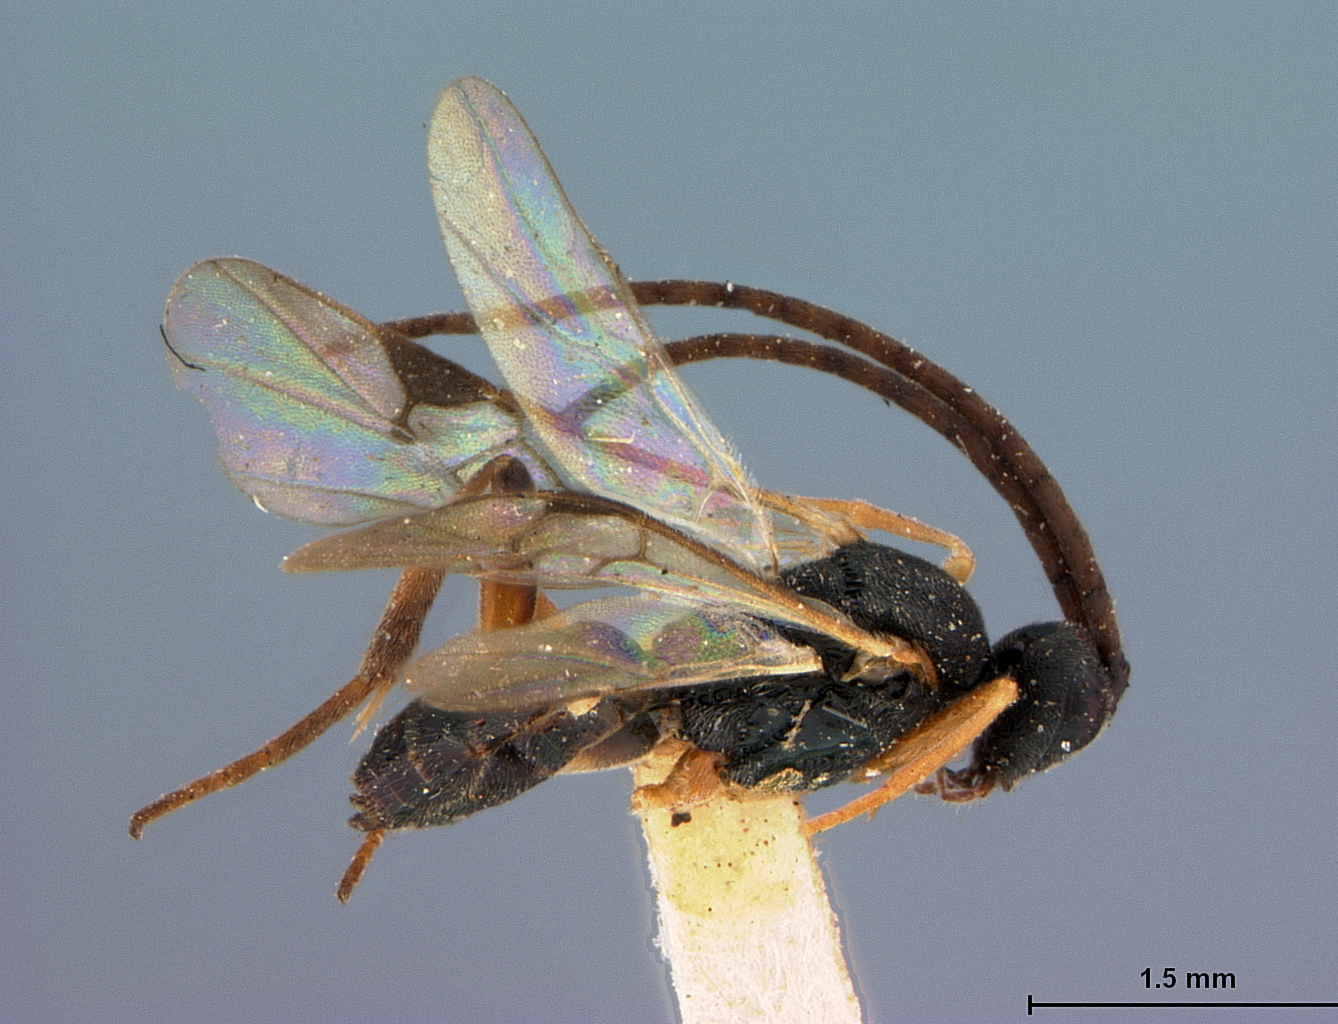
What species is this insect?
Microplitis coloradensis
